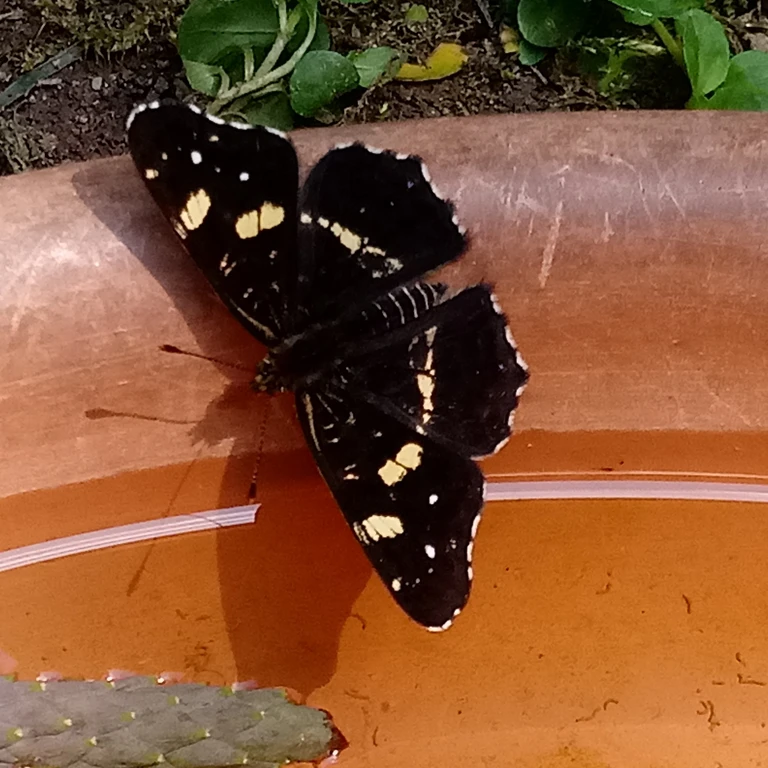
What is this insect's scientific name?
Araschnia levana
